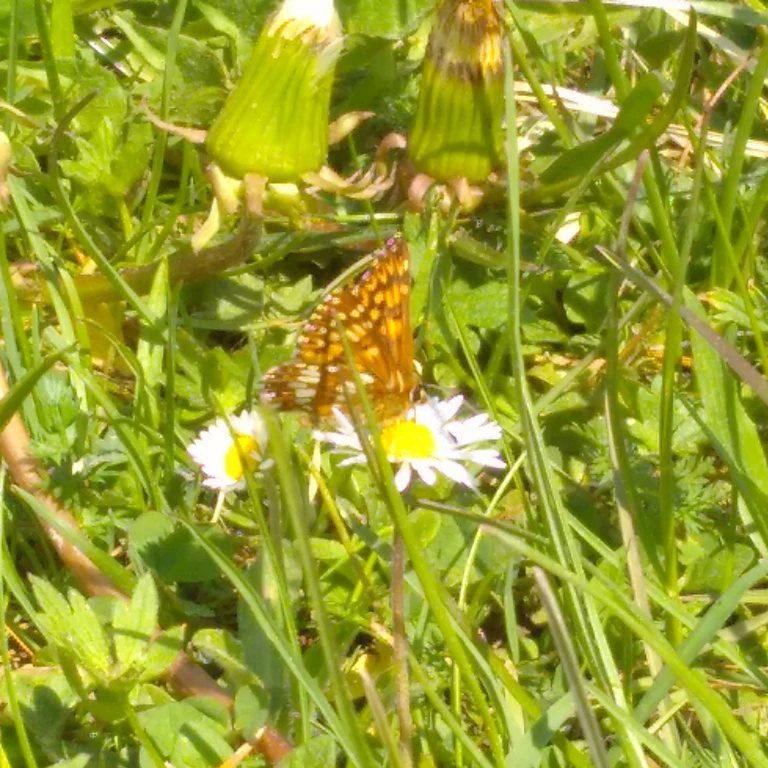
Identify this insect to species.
Hamearis lucina
